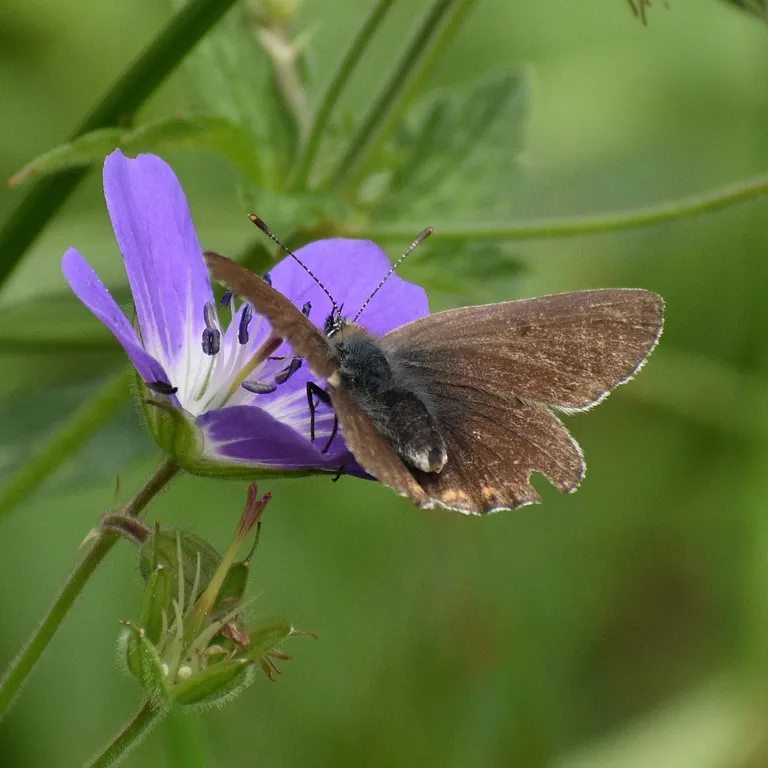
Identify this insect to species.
Eumedonia eumedon
